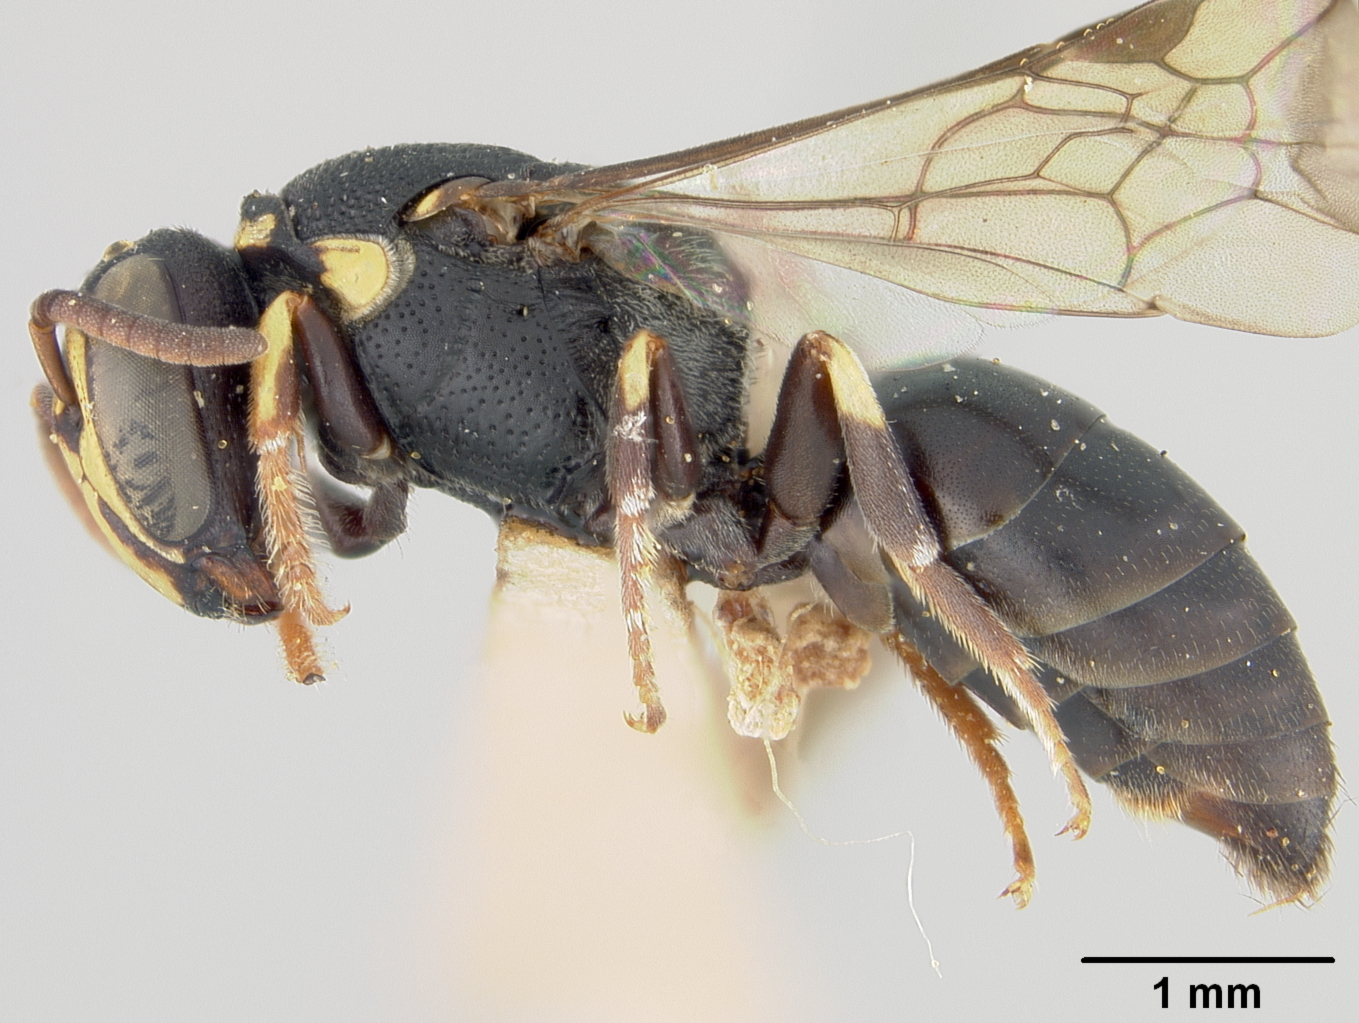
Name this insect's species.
Prosopis flavohumeralis
